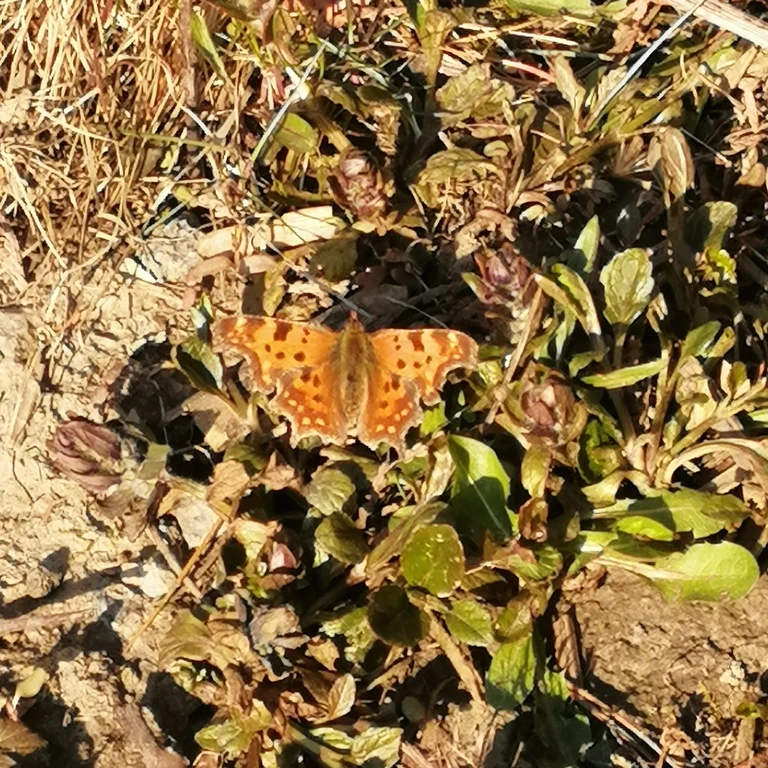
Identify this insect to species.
Polygonia c-album
